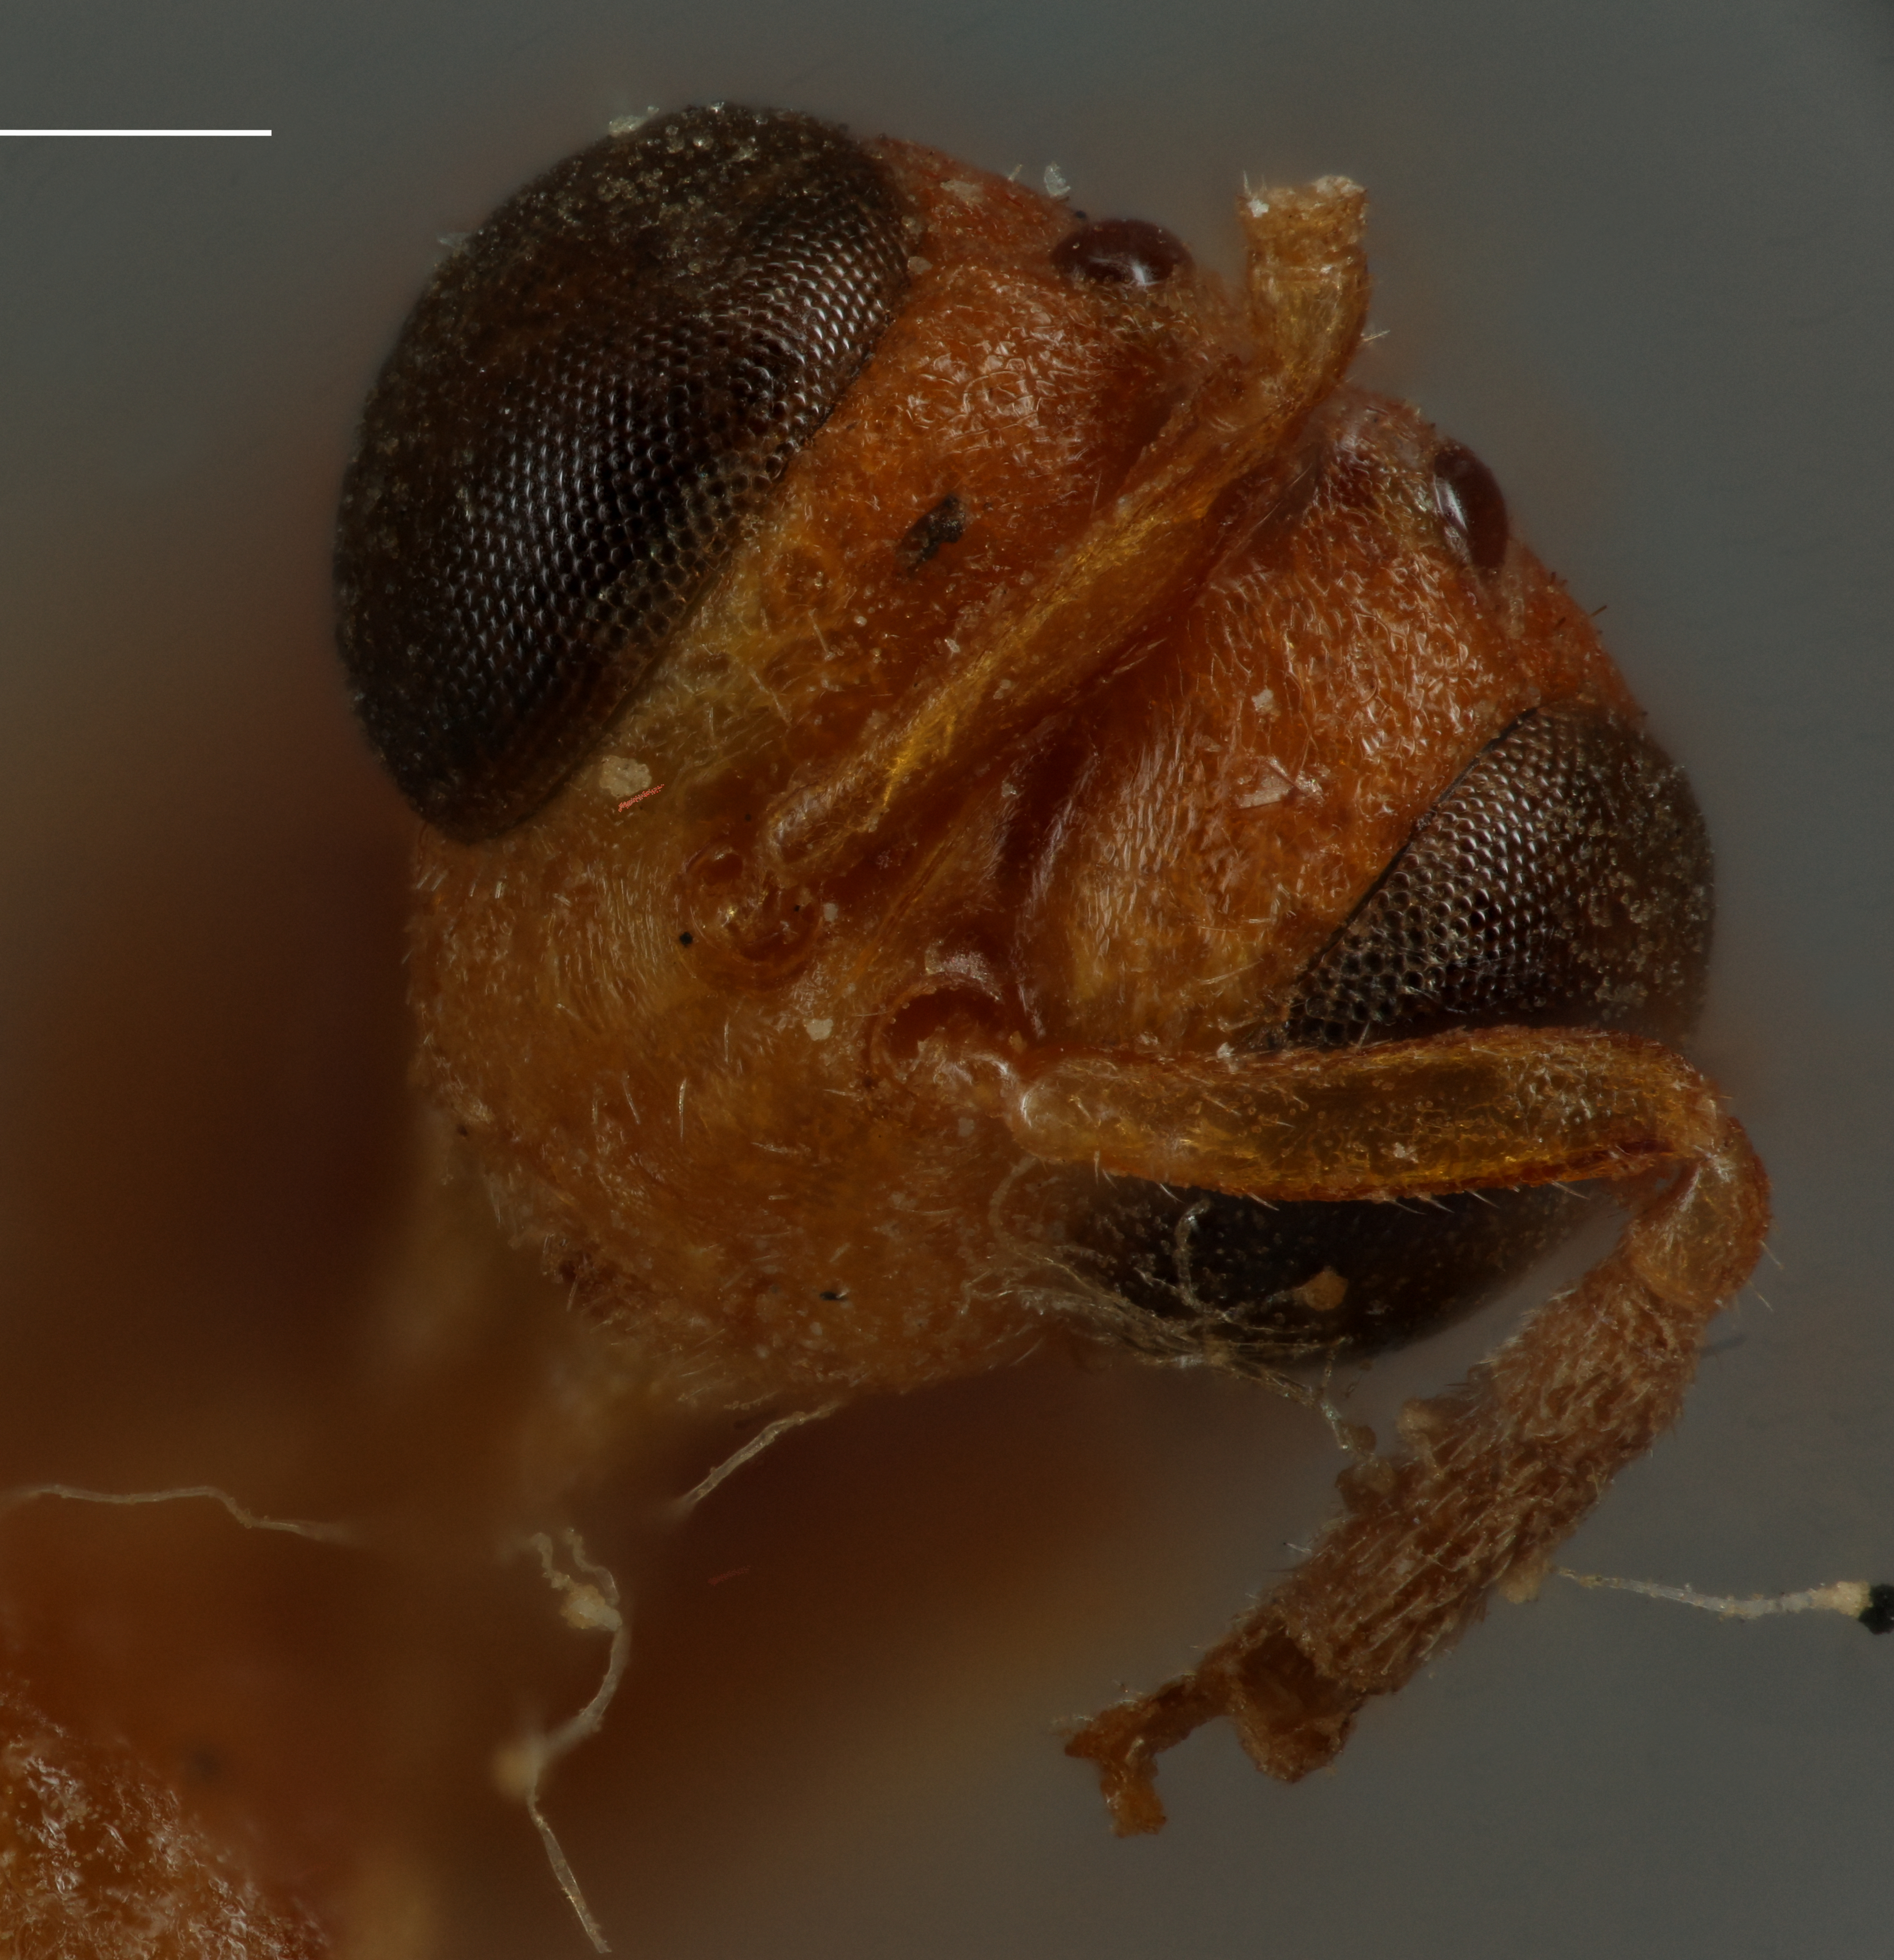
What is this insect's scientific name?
Smicra hirtifemora
